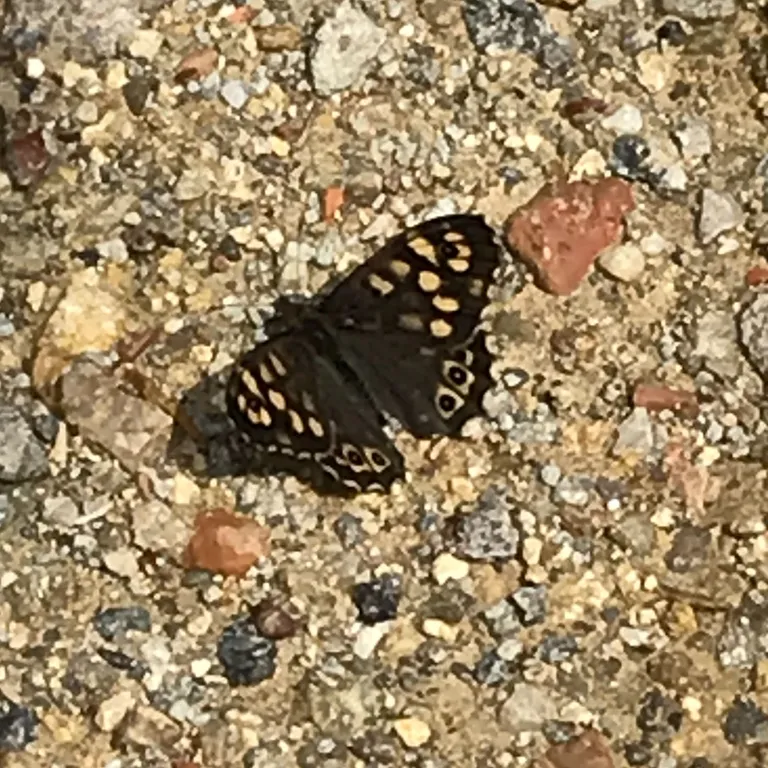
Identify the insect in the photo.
Pararge aegeria
